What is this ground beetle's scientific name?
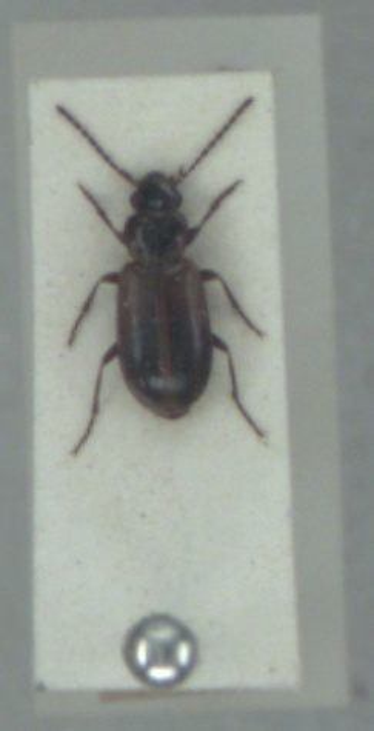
Dicheirotrichus cognatus
